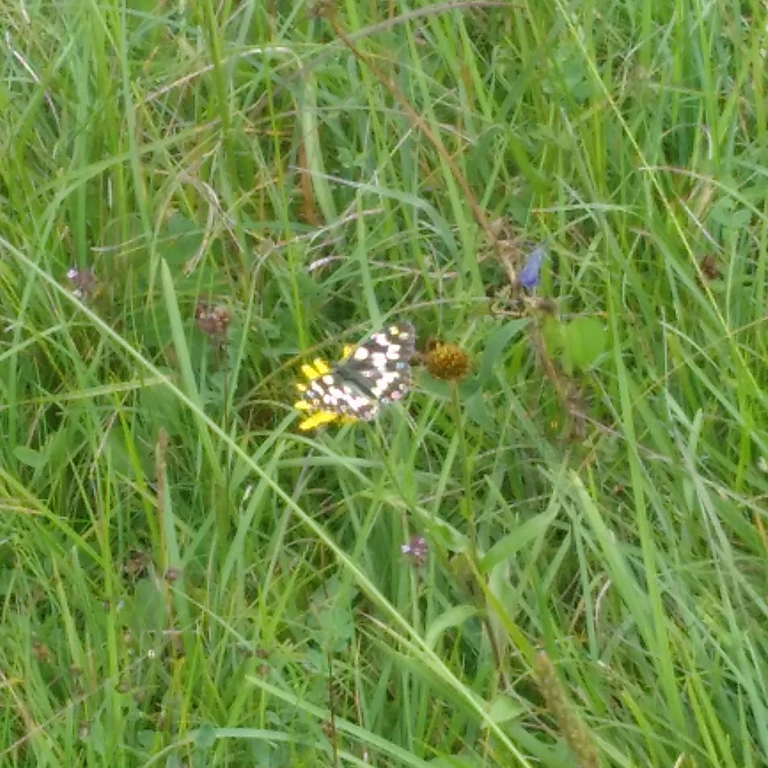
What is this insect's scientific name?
Melanargia galathea
